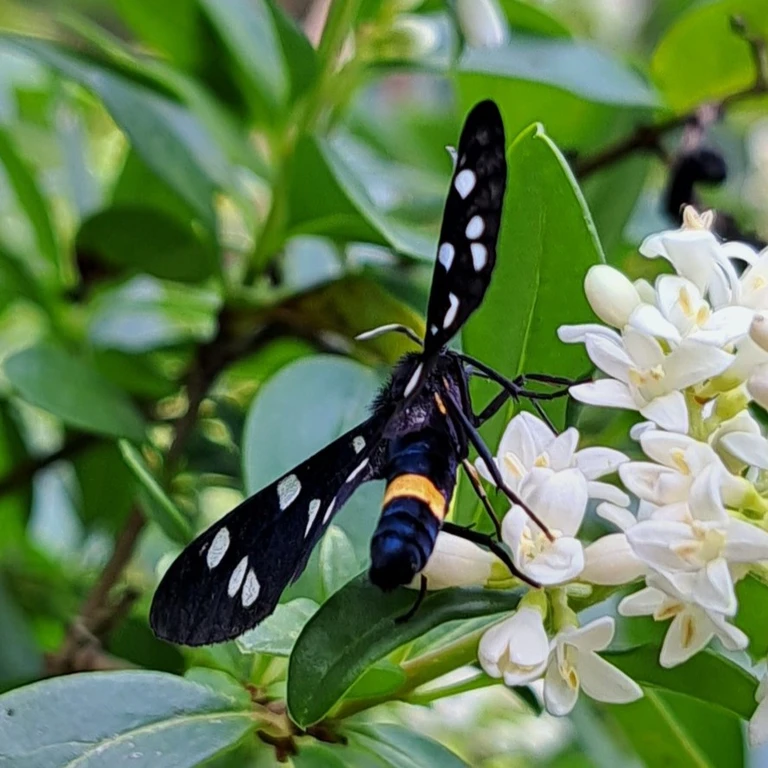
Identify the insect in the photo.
Amata phegea
